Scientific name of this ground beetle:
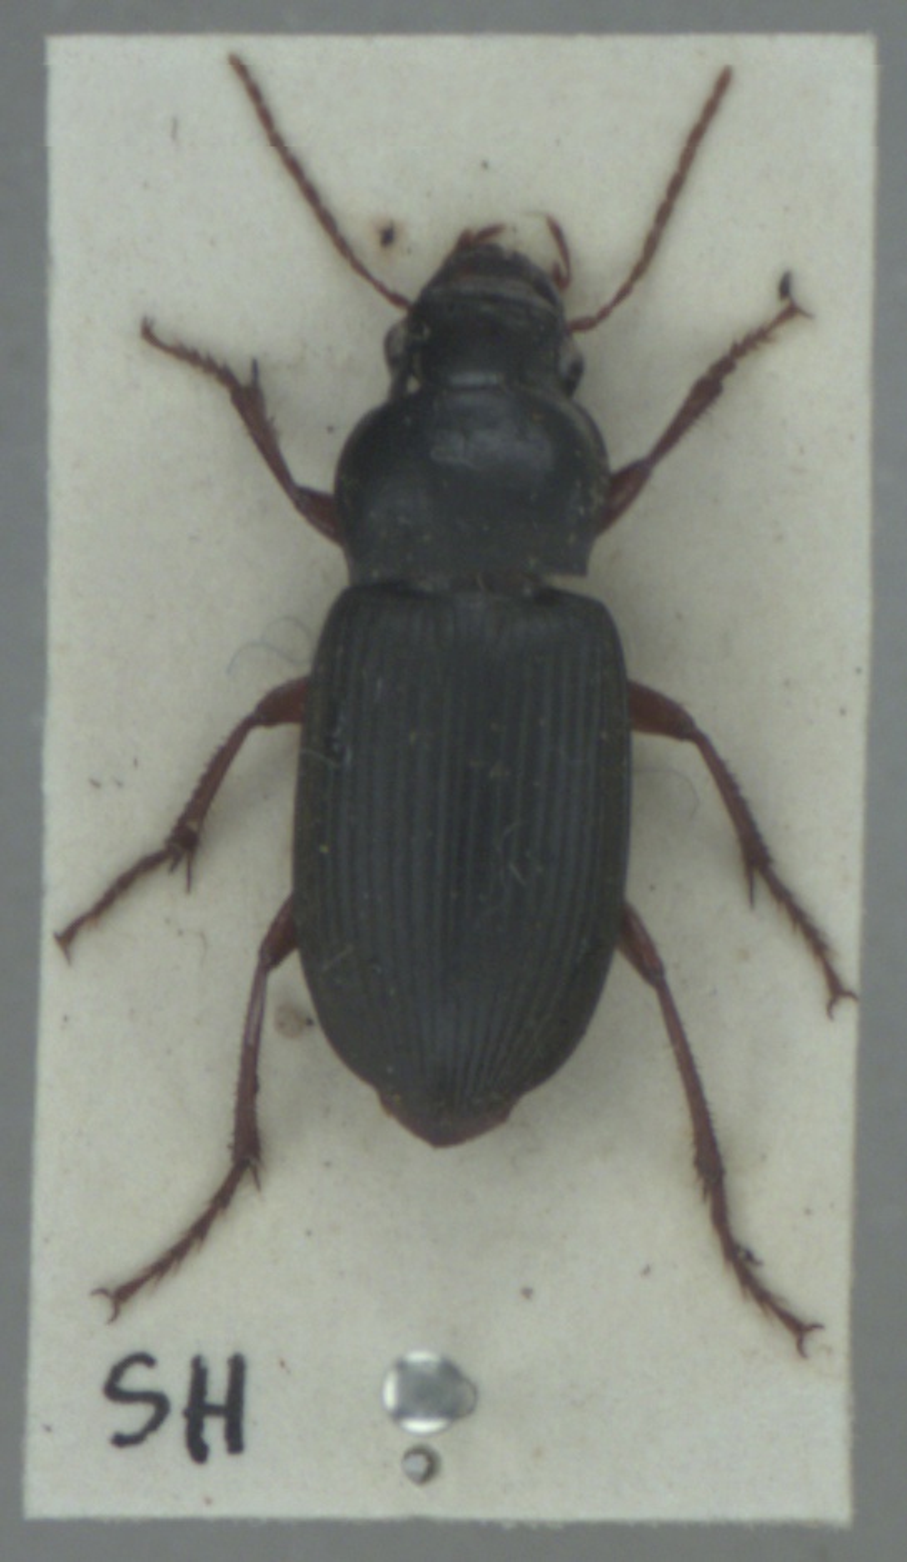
Harpalus rufipes
